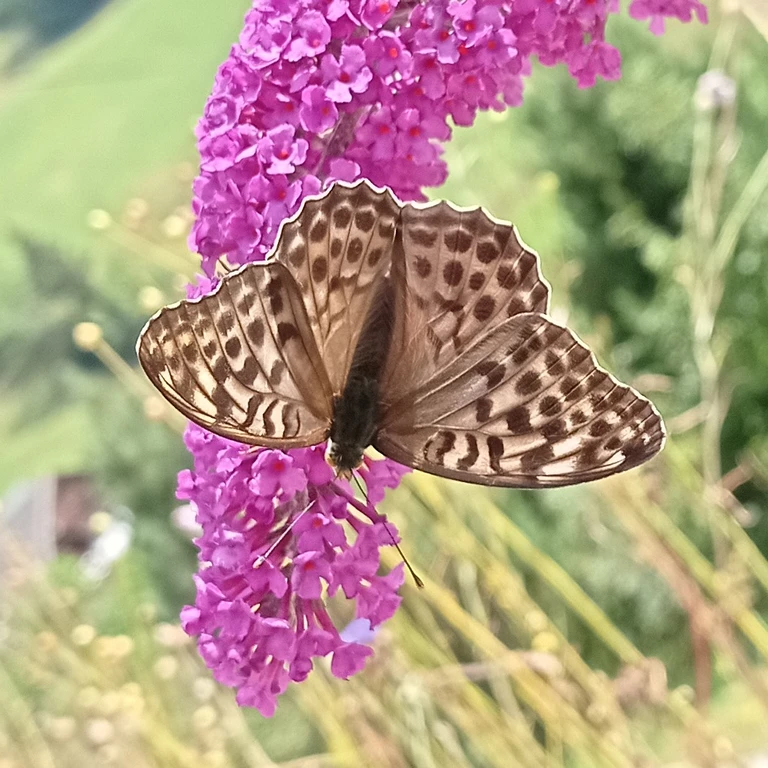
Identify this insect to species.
Argynnis paphia
